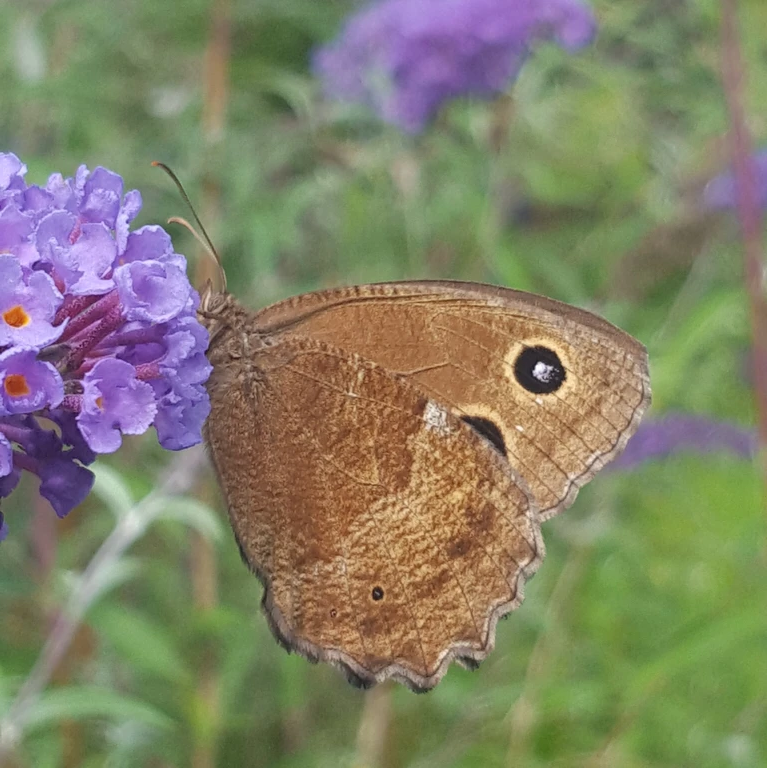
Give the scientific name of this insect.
Minois dryas
